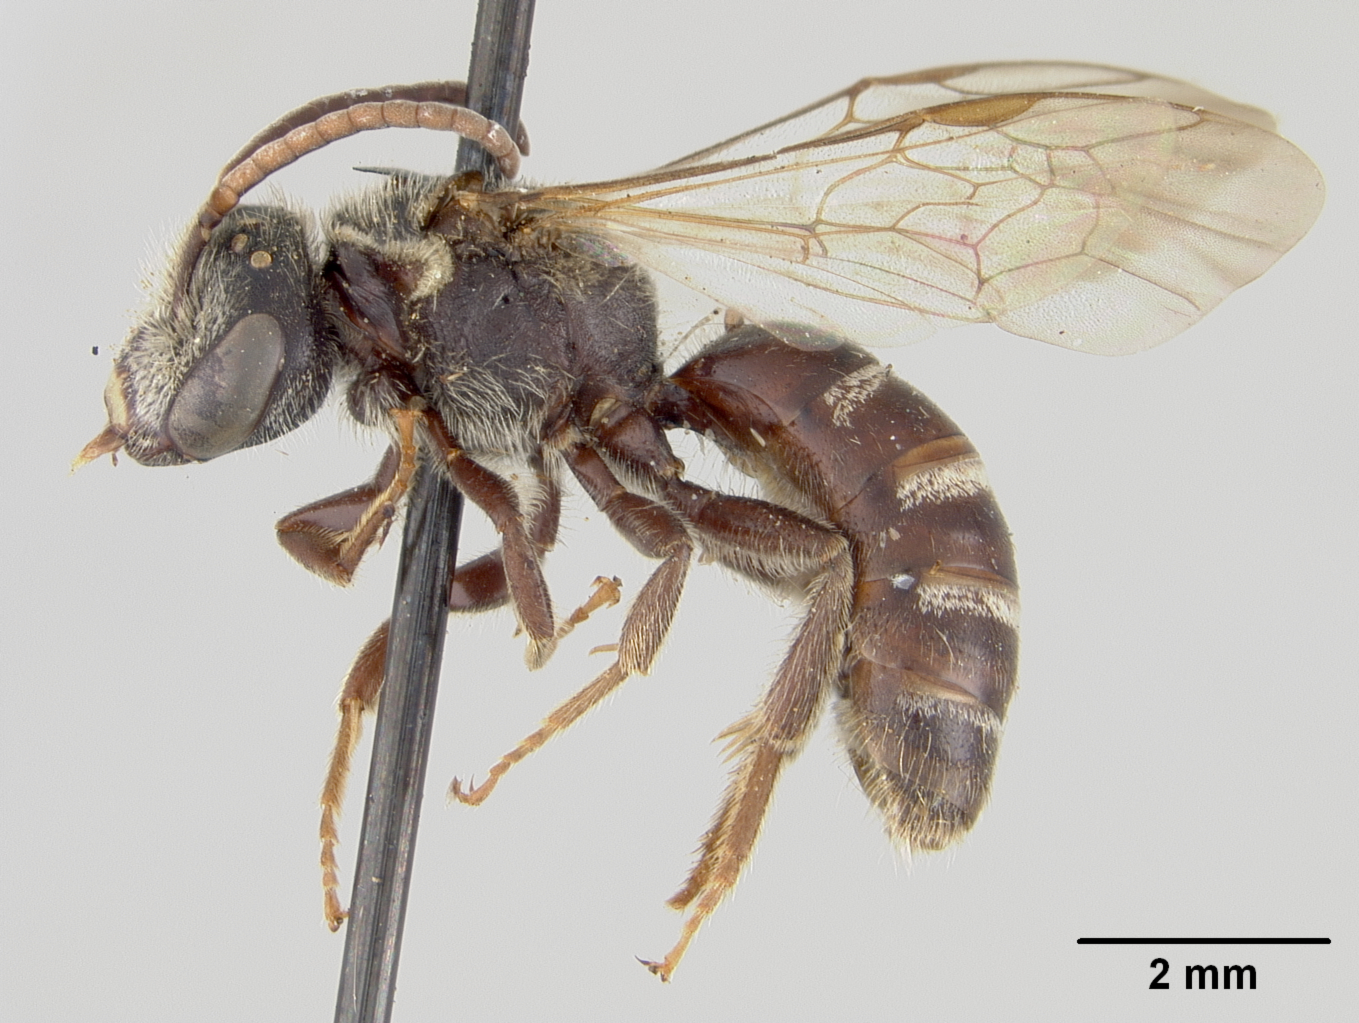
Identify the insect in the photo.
Lasioglossum athabascense (also Halictus athabascensis)
